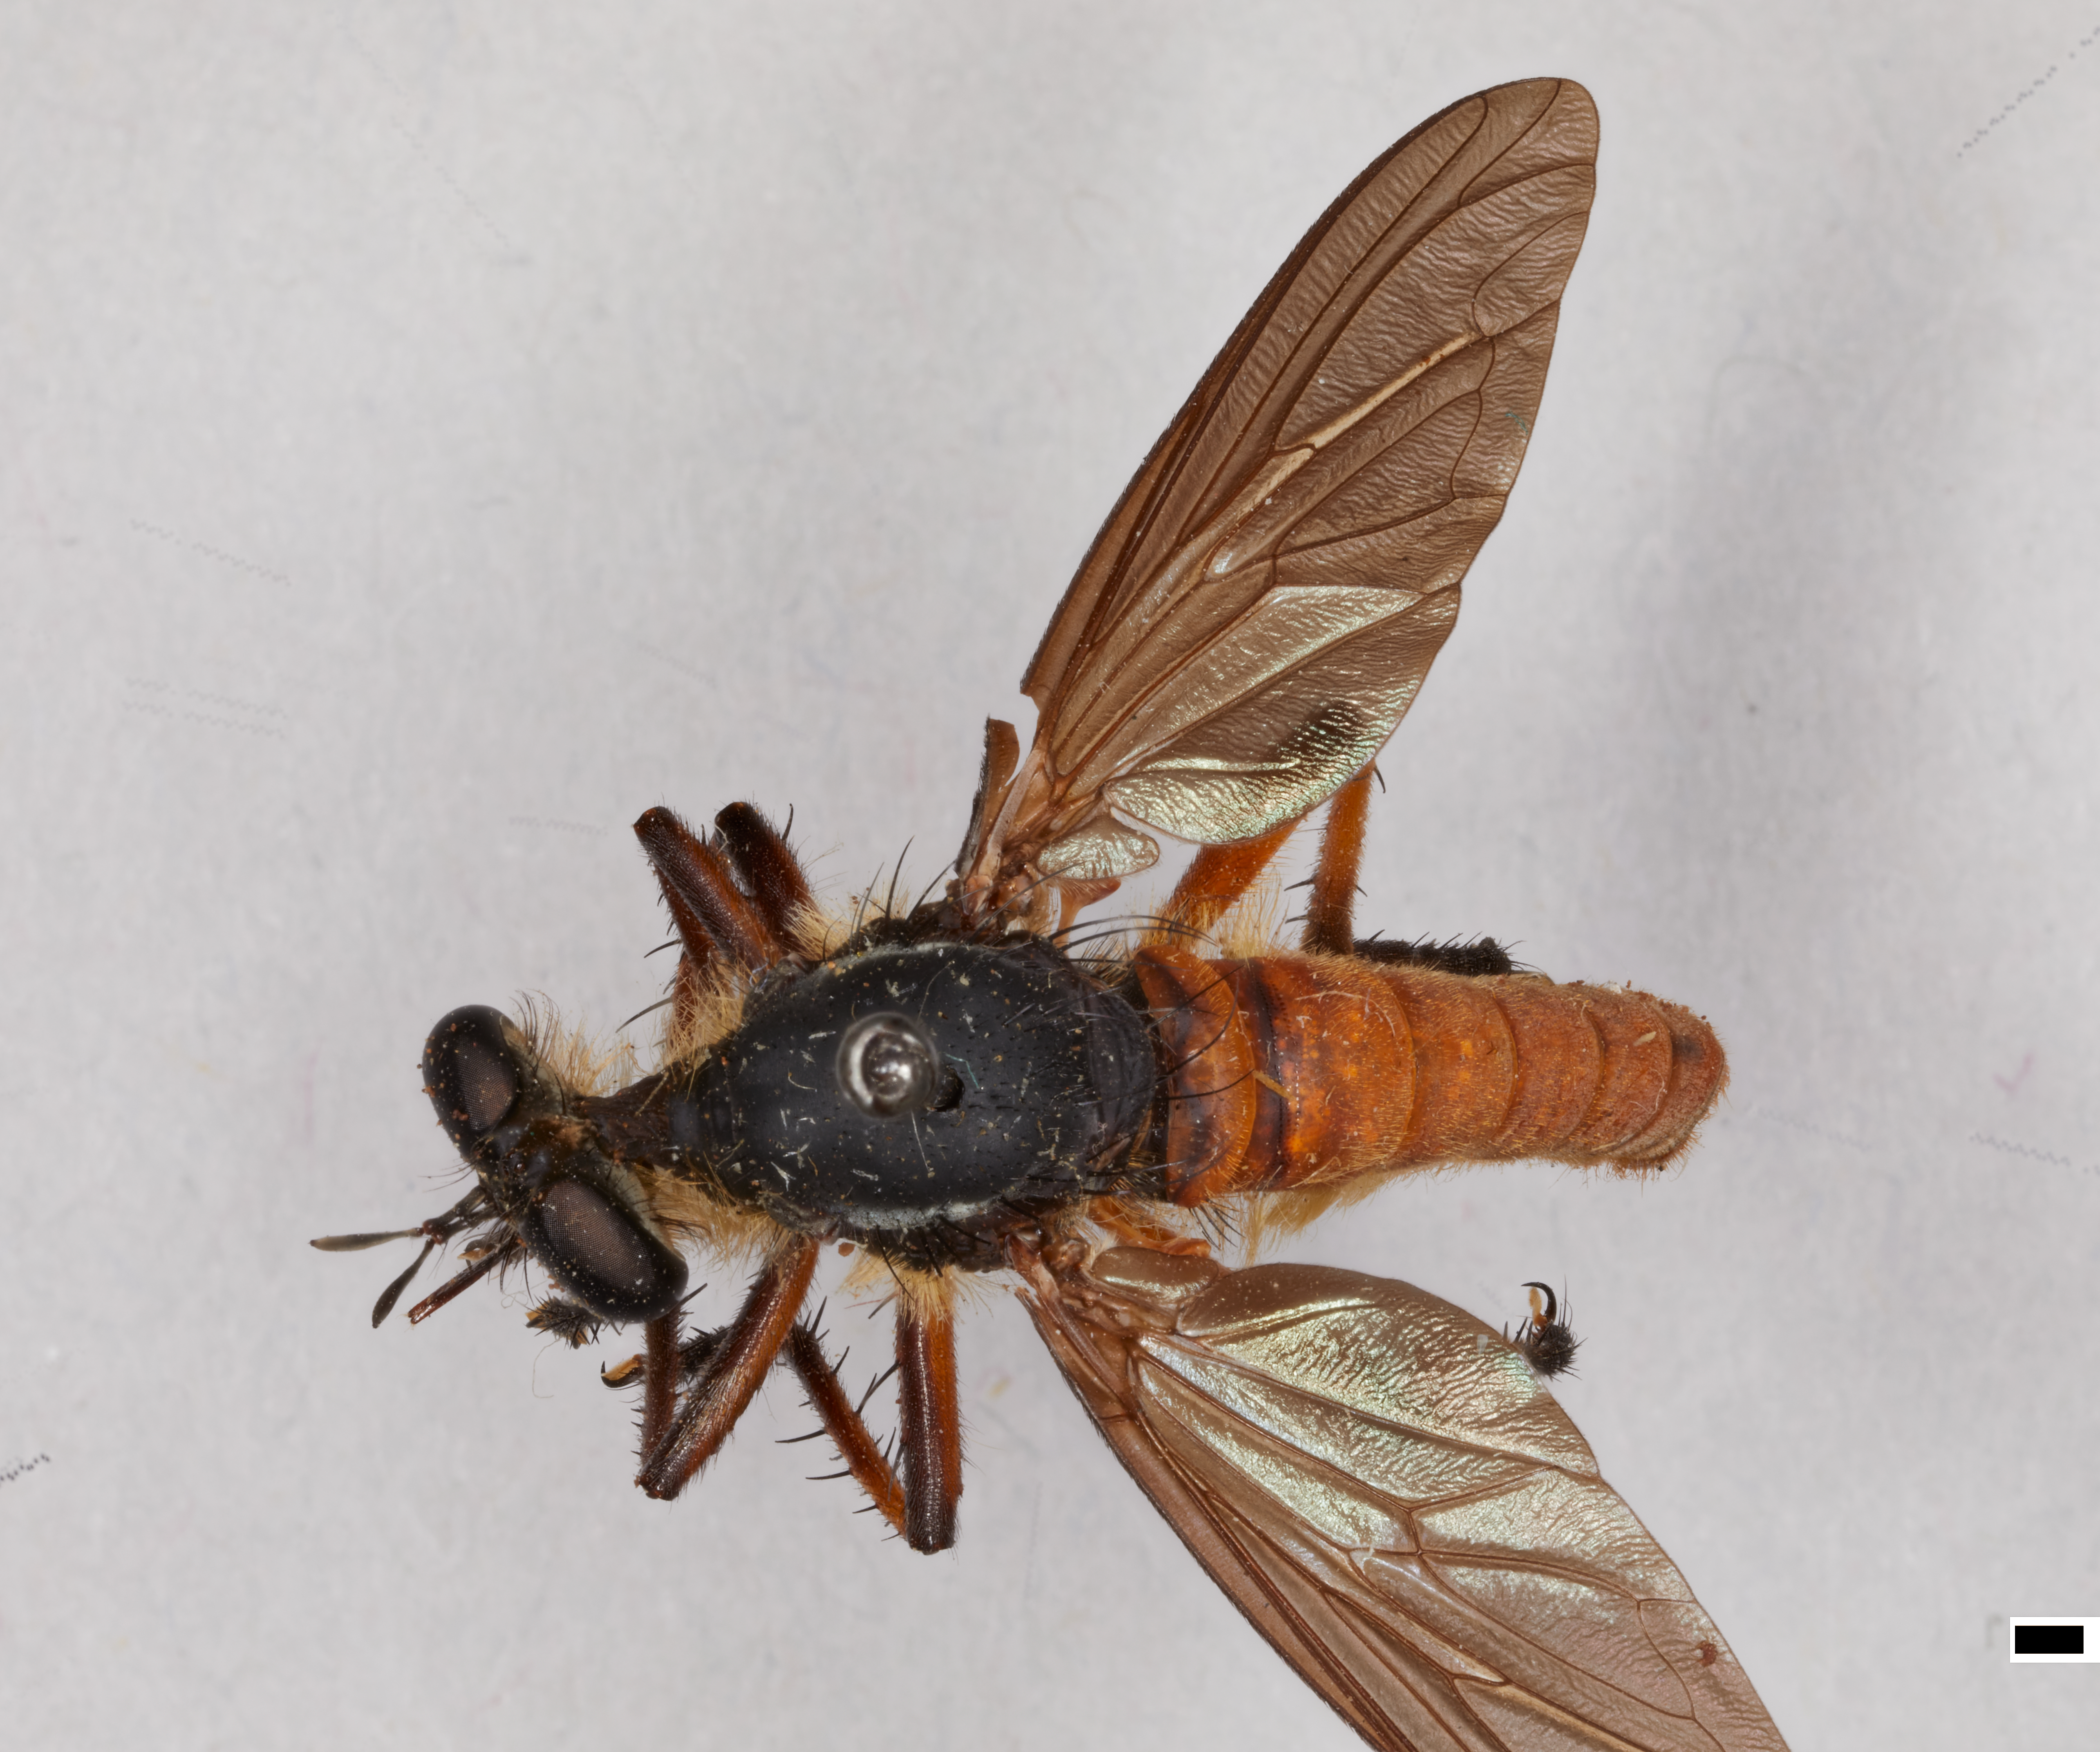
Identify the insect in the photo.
Microstylum pseudoananthakrishani
